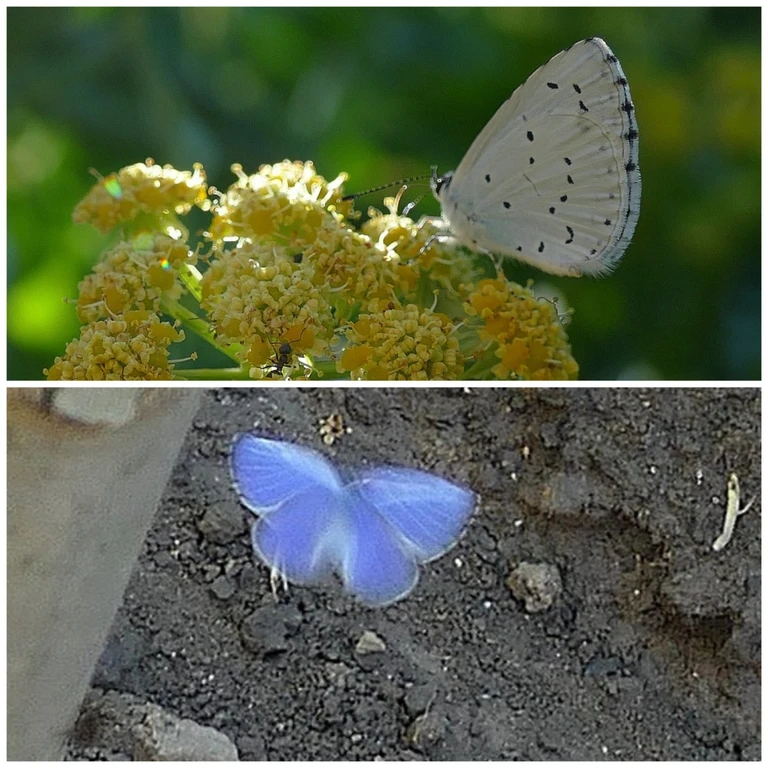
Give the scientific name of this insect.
Celastrina argiolus
